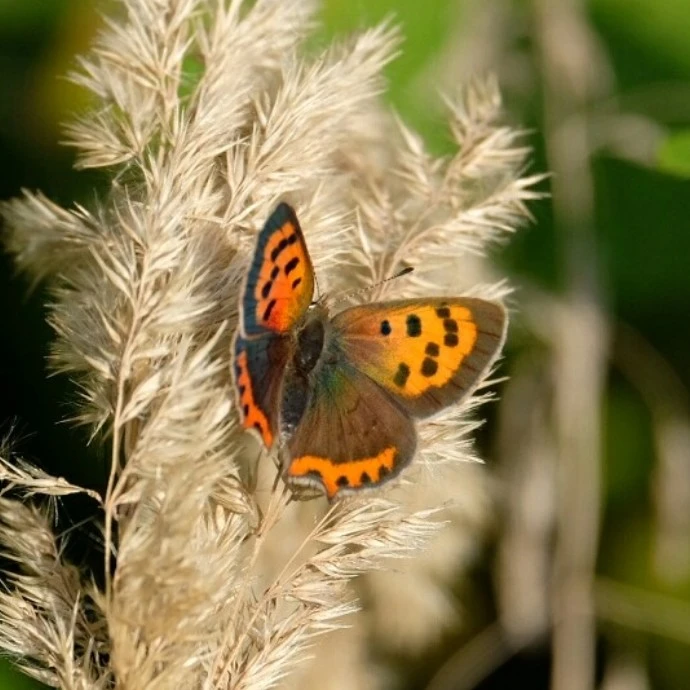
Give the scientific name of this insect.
Lycaena phlaeas
